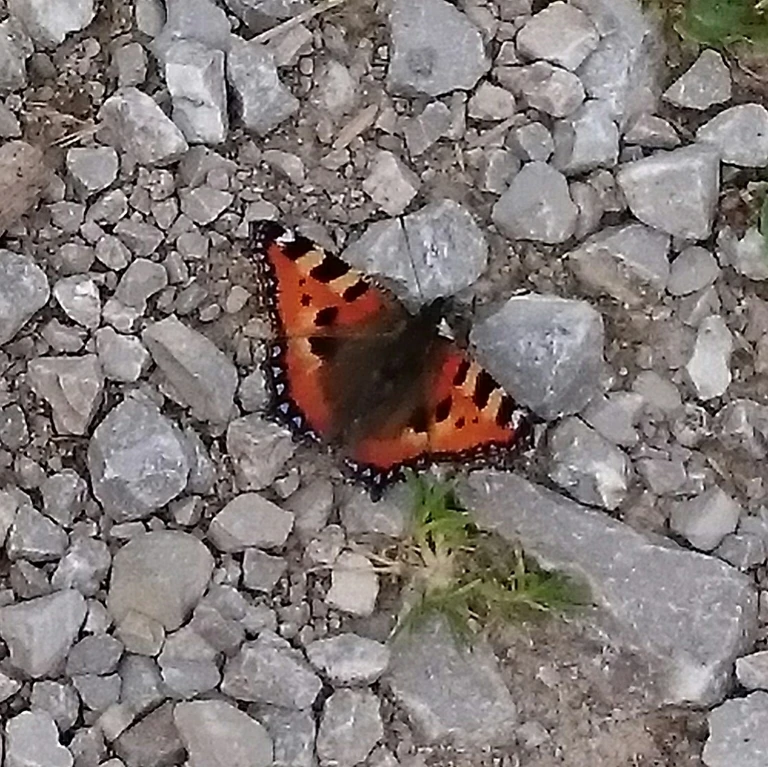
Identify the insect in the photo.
Aglais urticae
